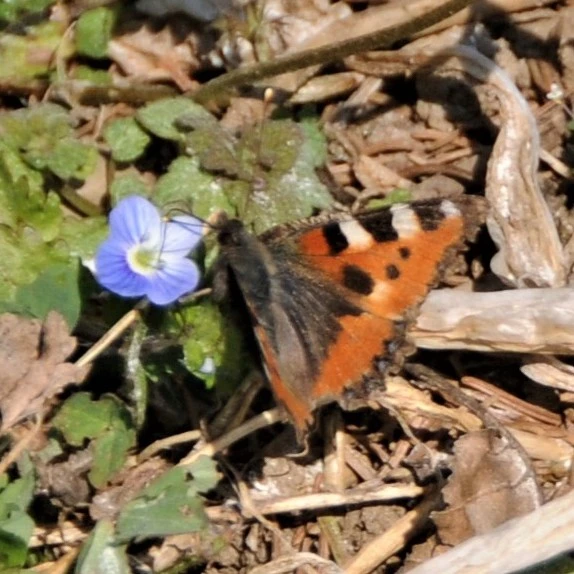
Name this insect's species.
Aglais urticae
